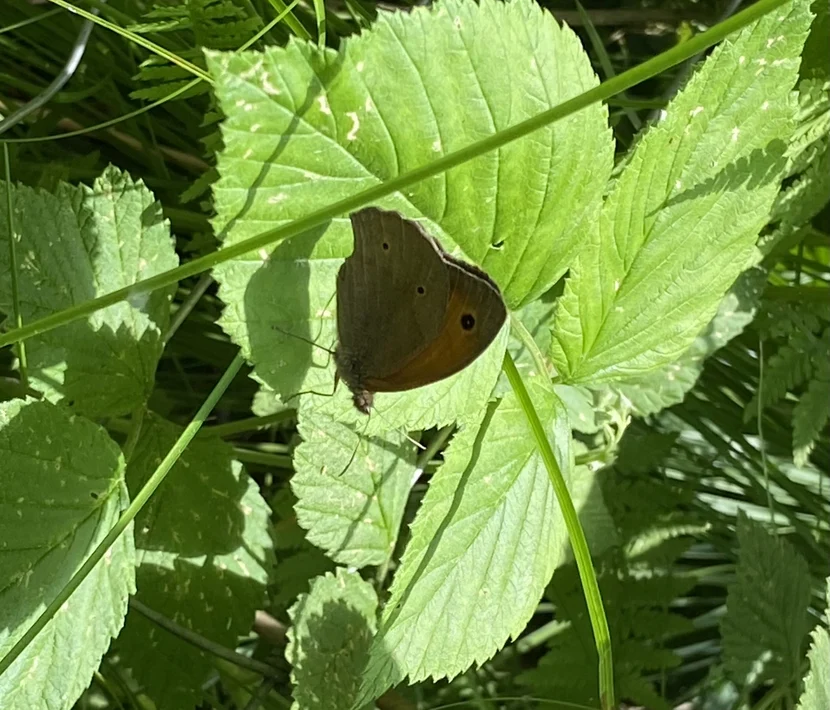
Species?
Maniola jurtina
